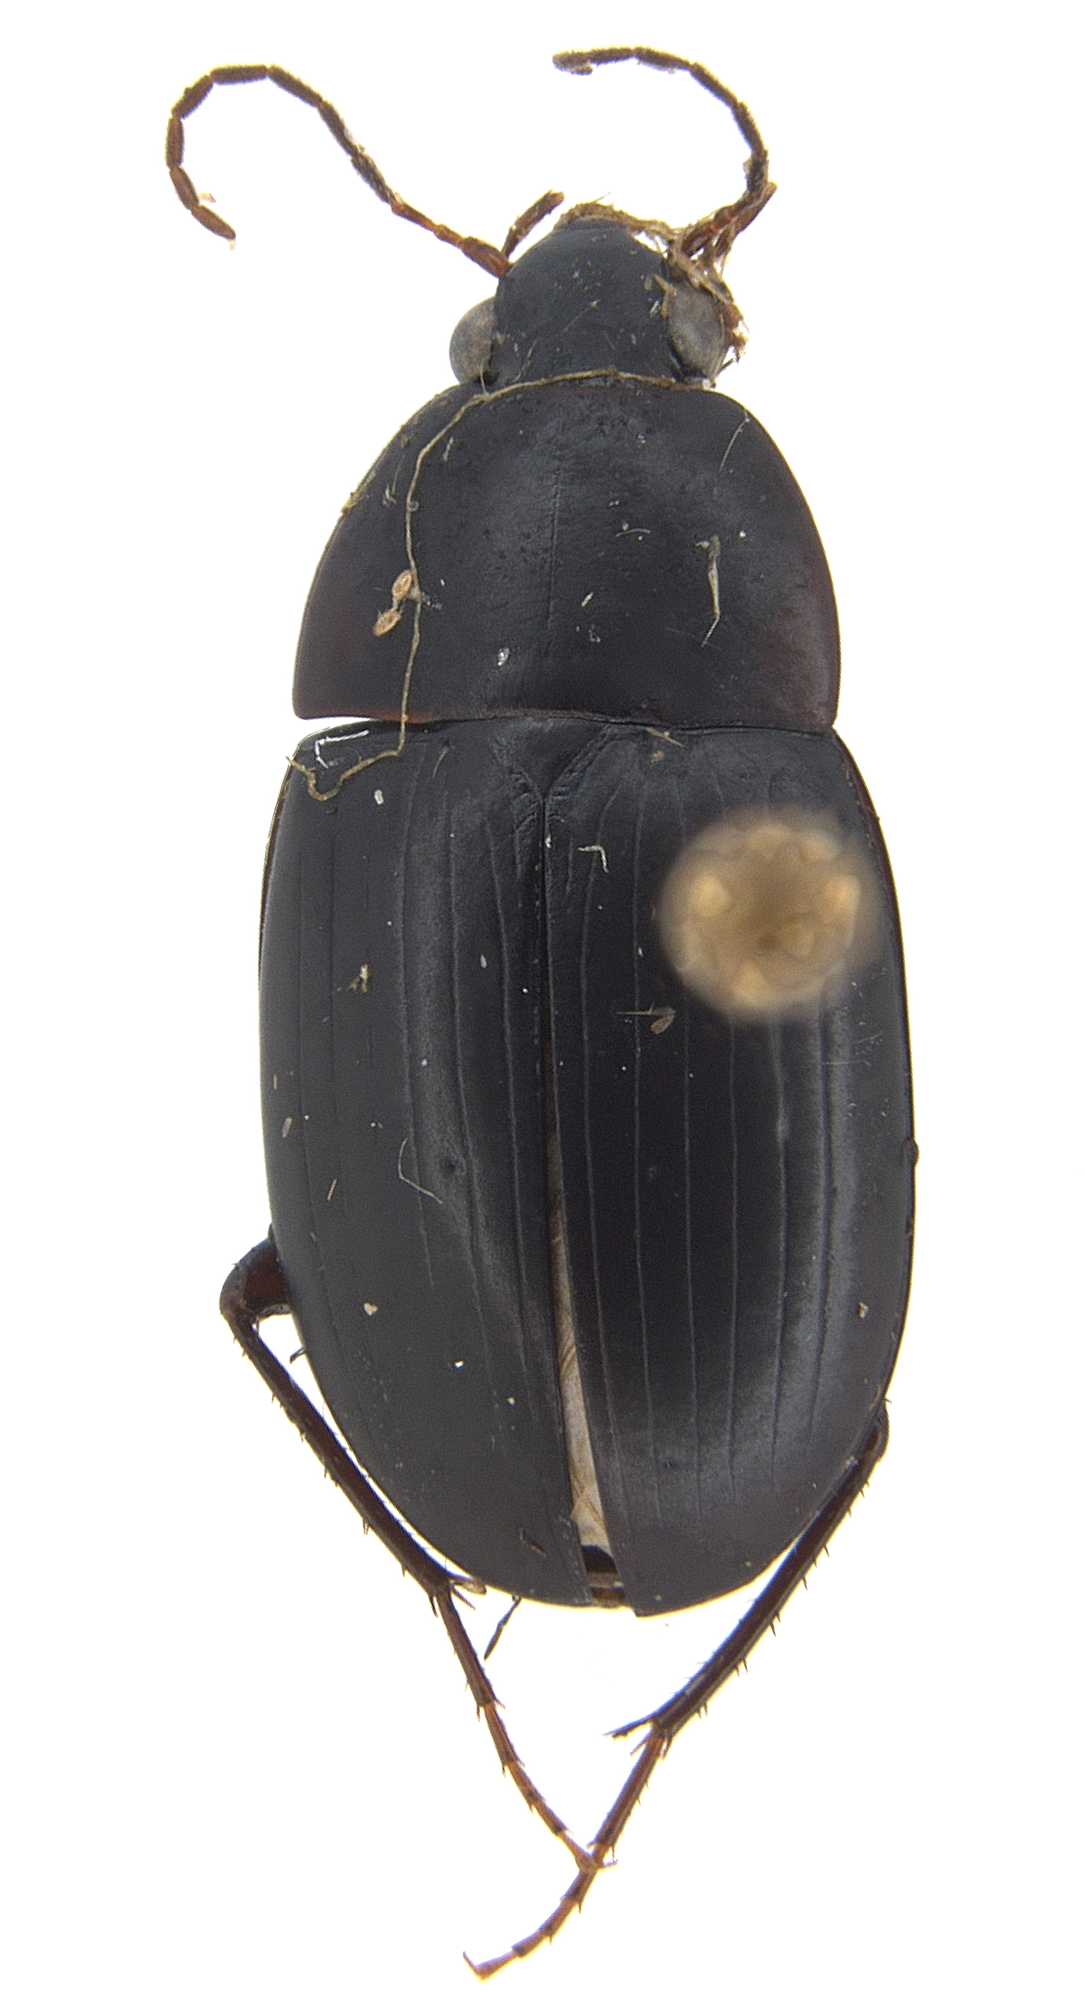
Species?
Nanodiodes westermanni
